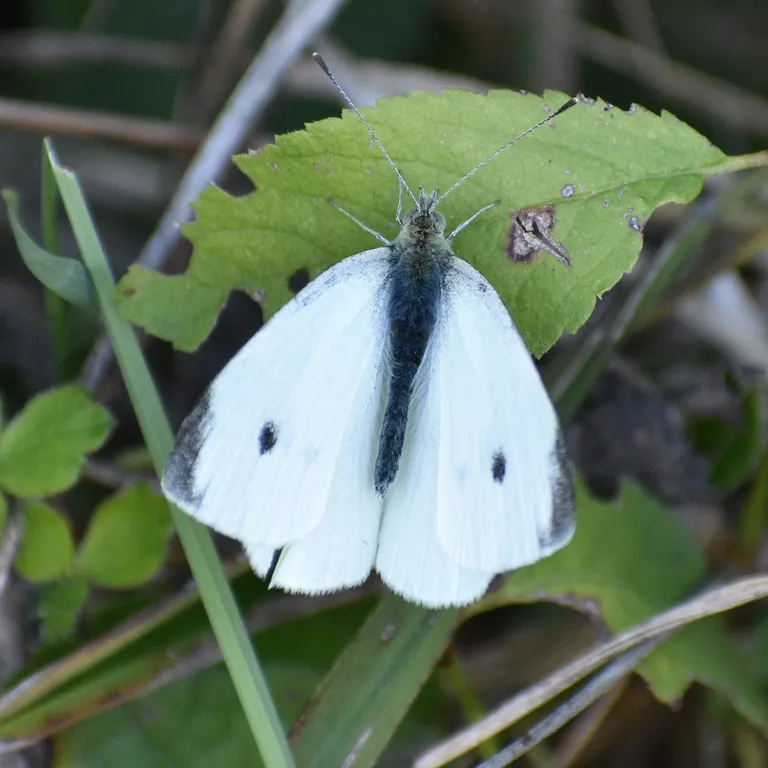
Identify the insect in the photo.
Pieris rapae
